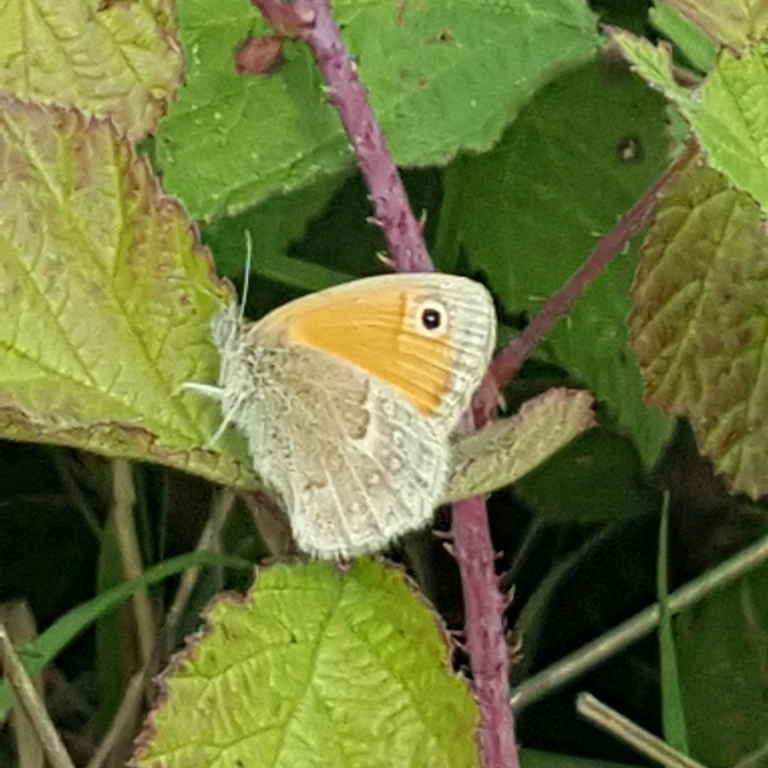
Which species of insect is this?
Coenonympha pamphilus
